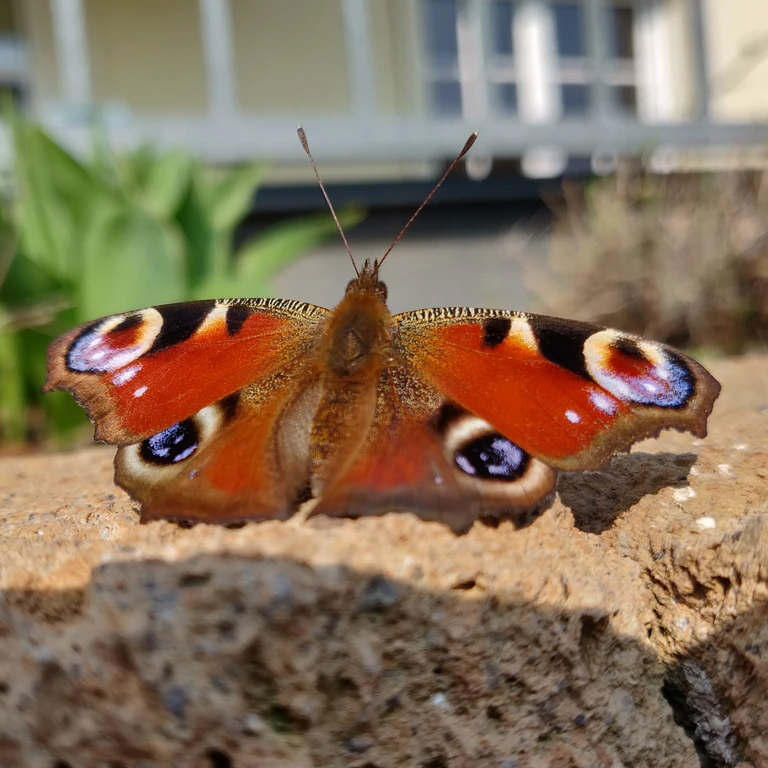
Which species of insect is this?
Aglais io
